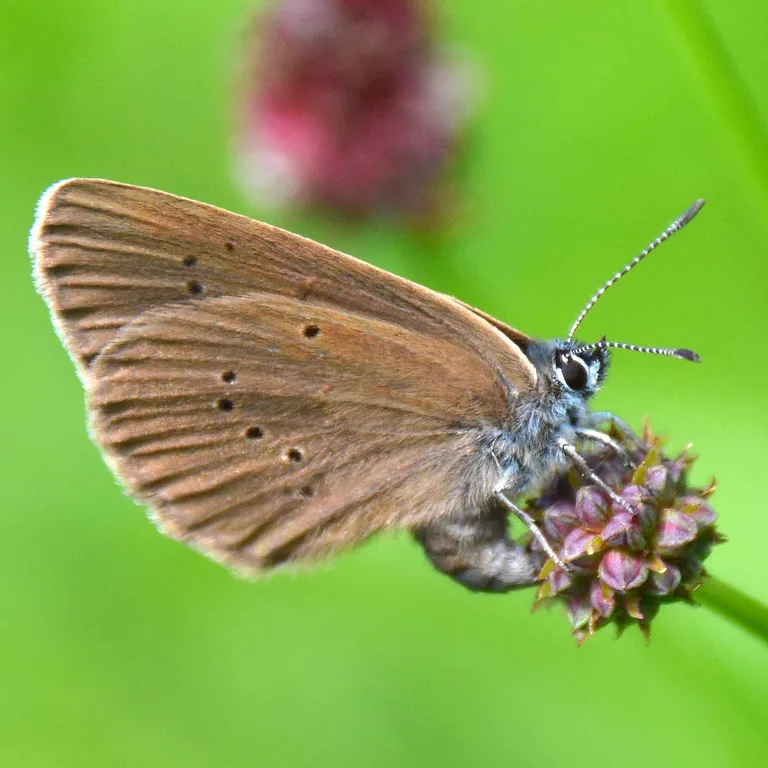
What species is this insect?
Phengaris nausithous (also Maculinea nausithous)
